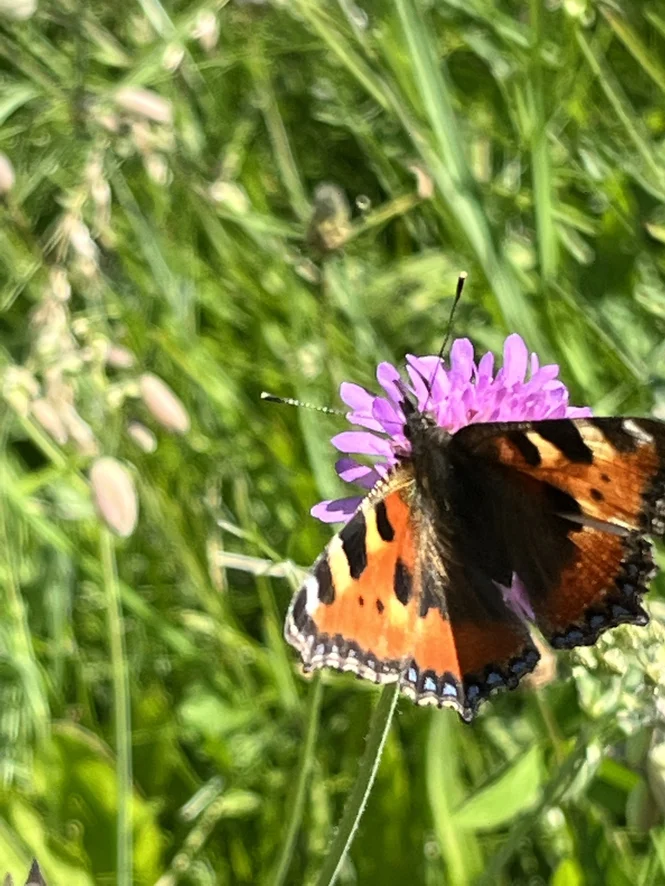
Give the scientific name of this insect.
Aglais urticae
